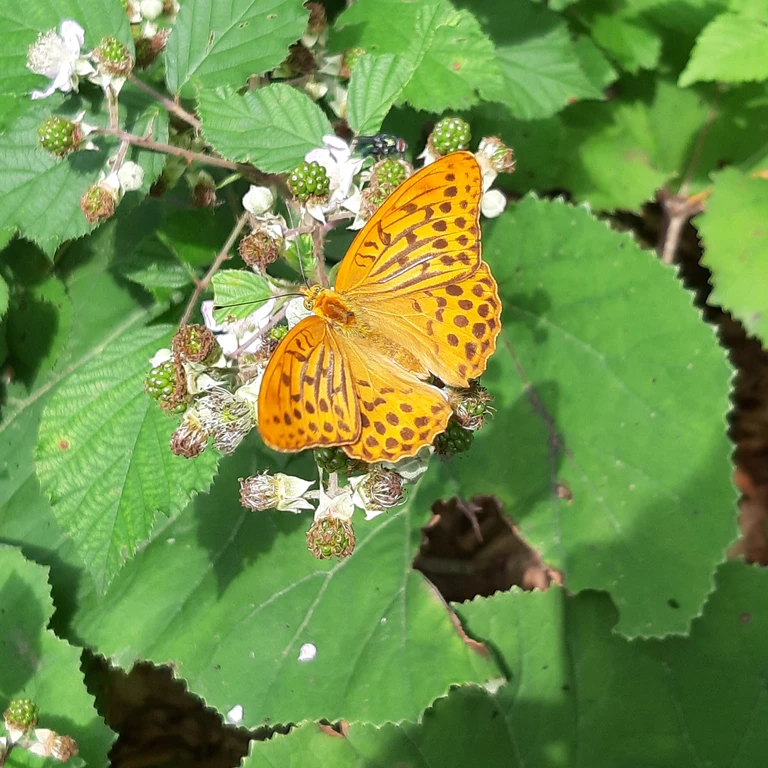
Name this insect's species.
Argynnis paphia
